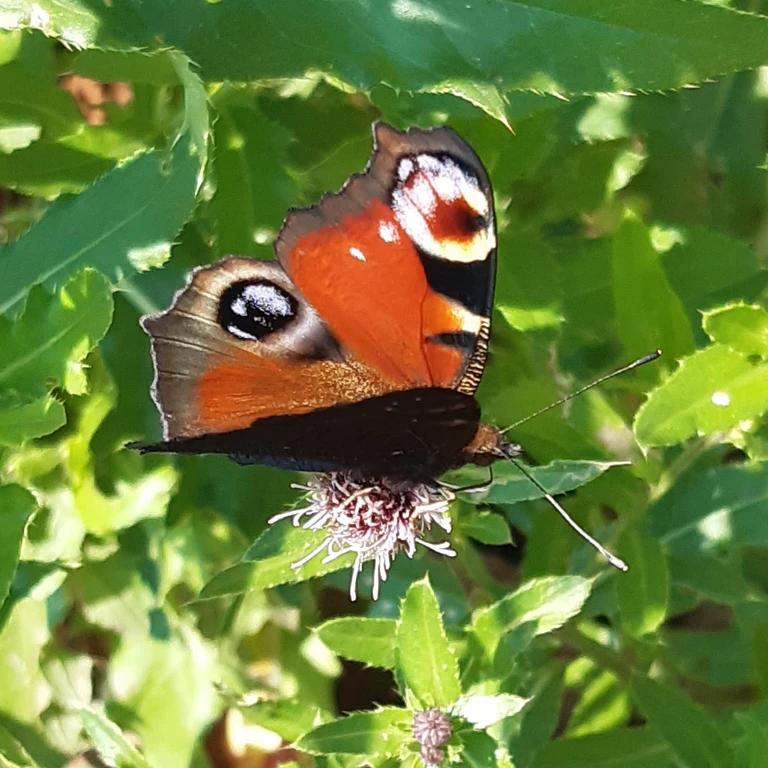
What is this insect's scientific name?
Aglais io
